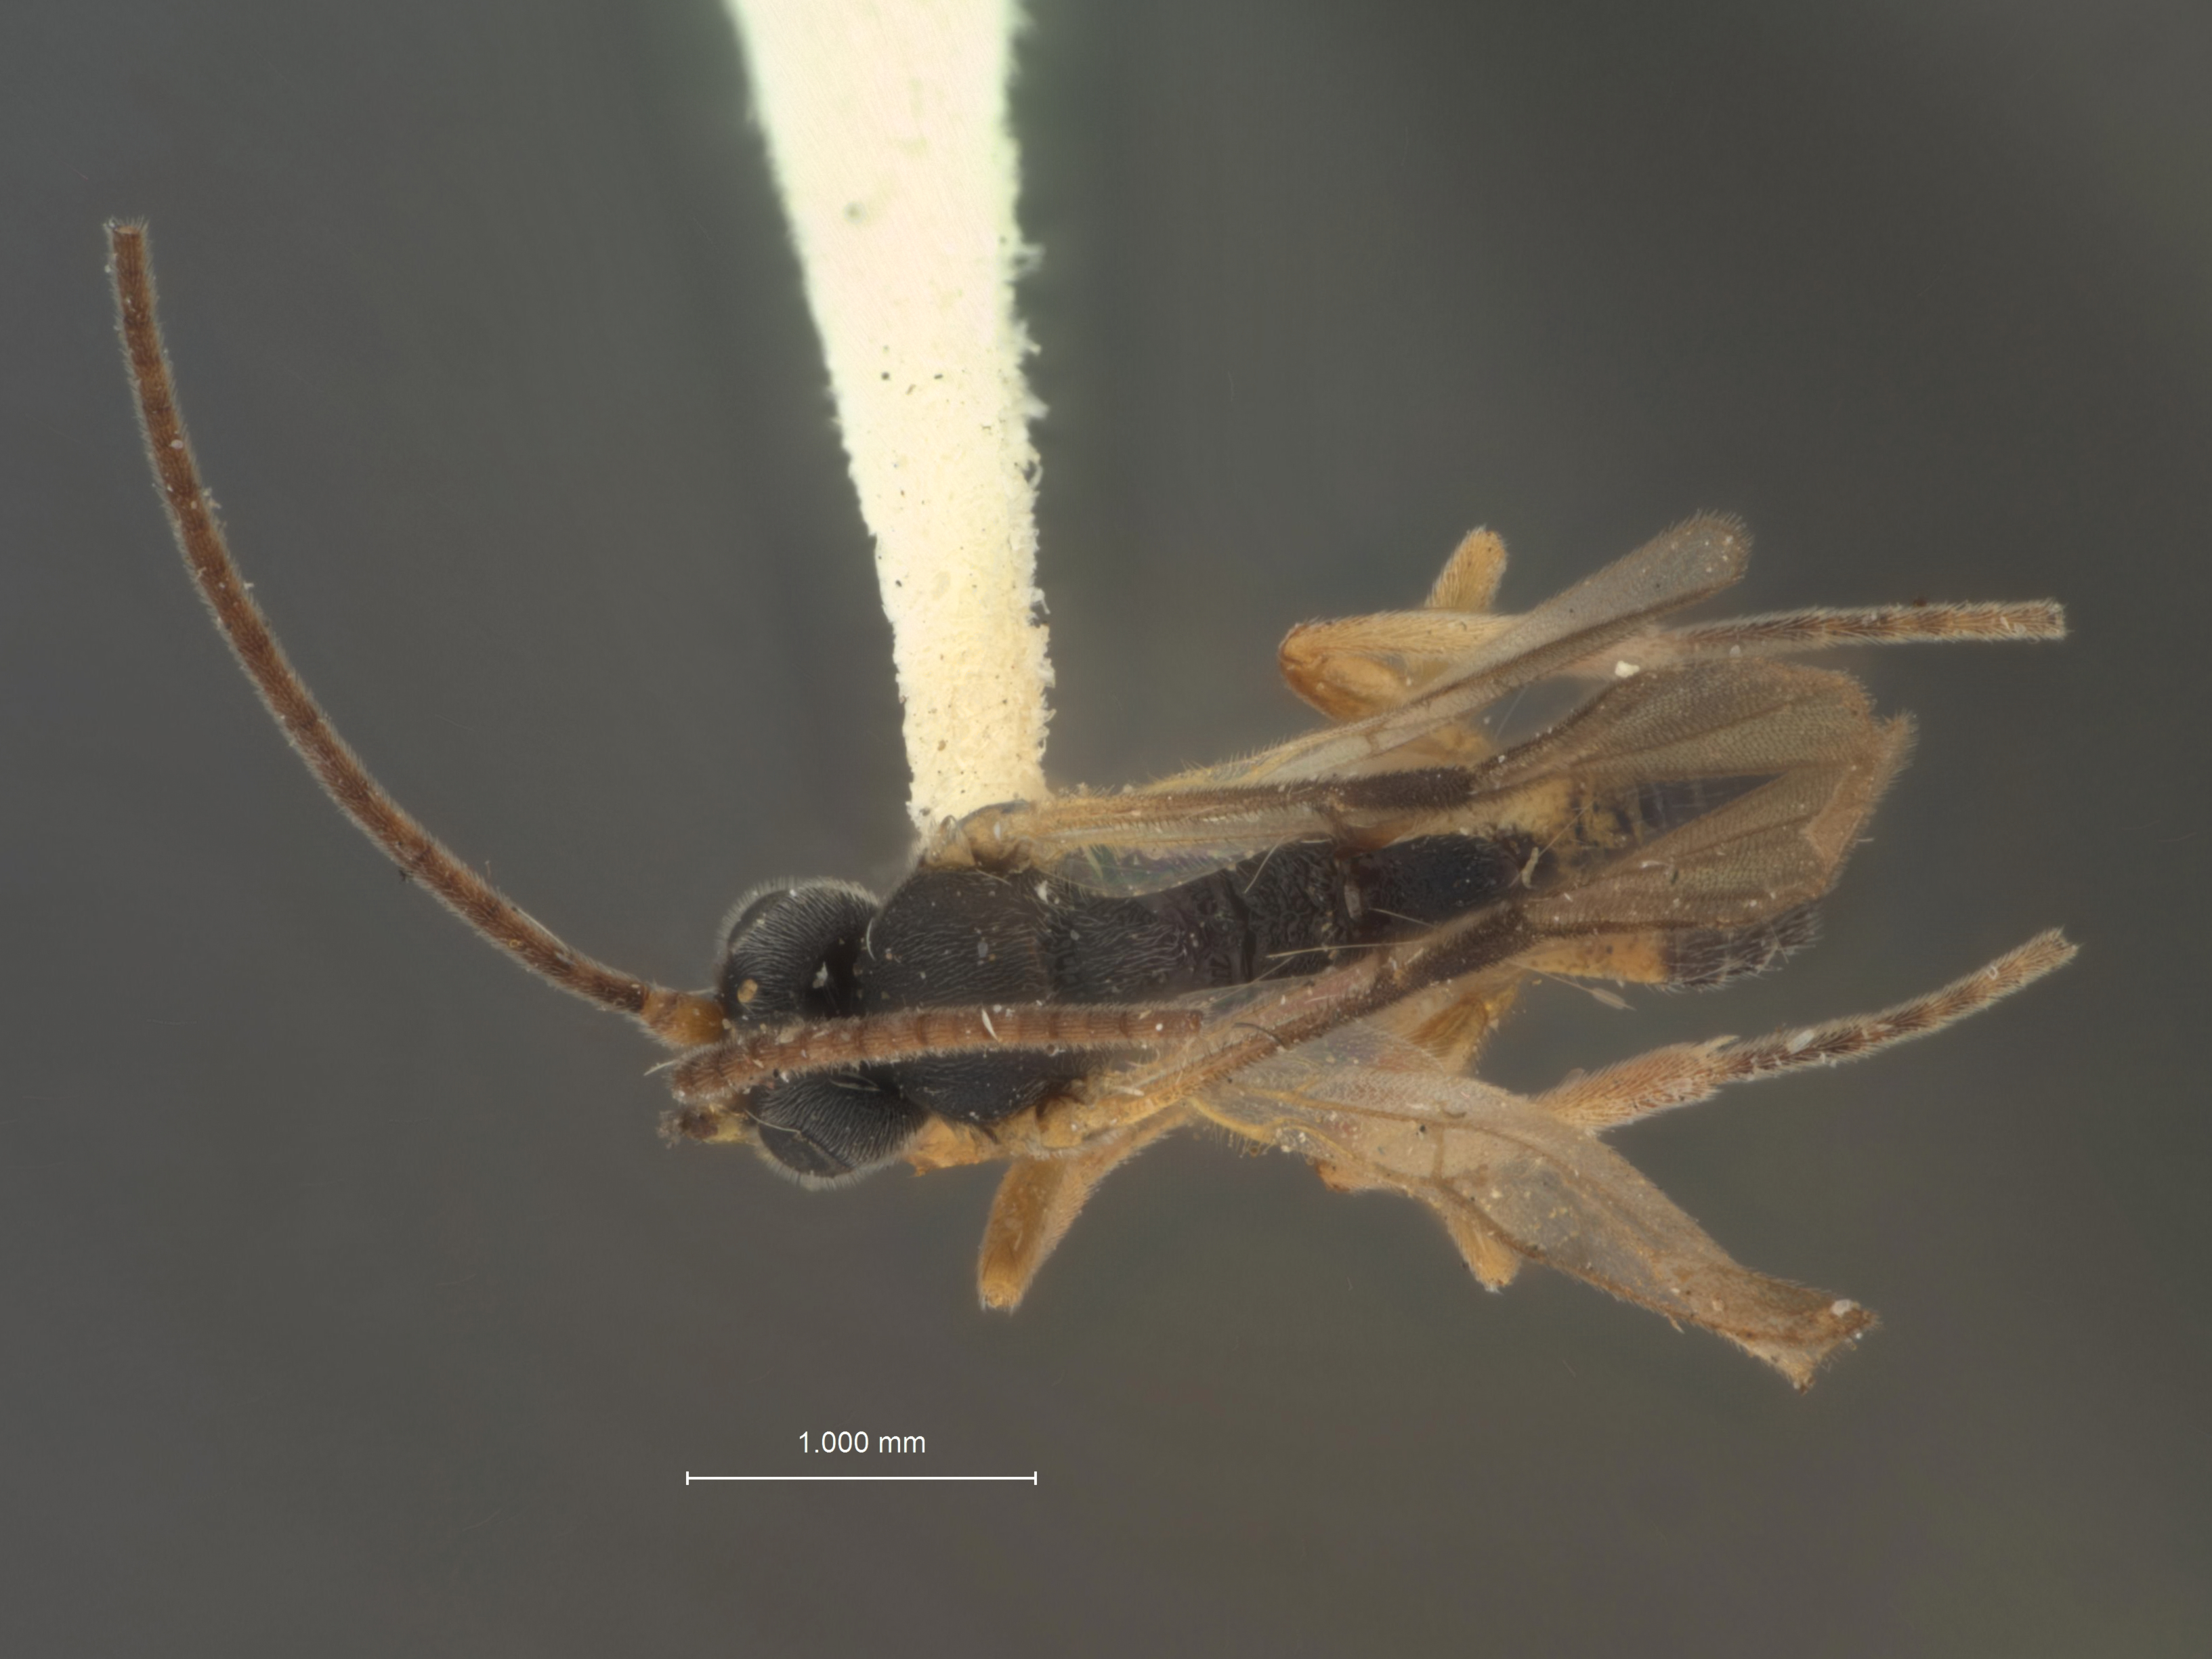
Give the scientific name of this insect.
Microplitis varicolor
